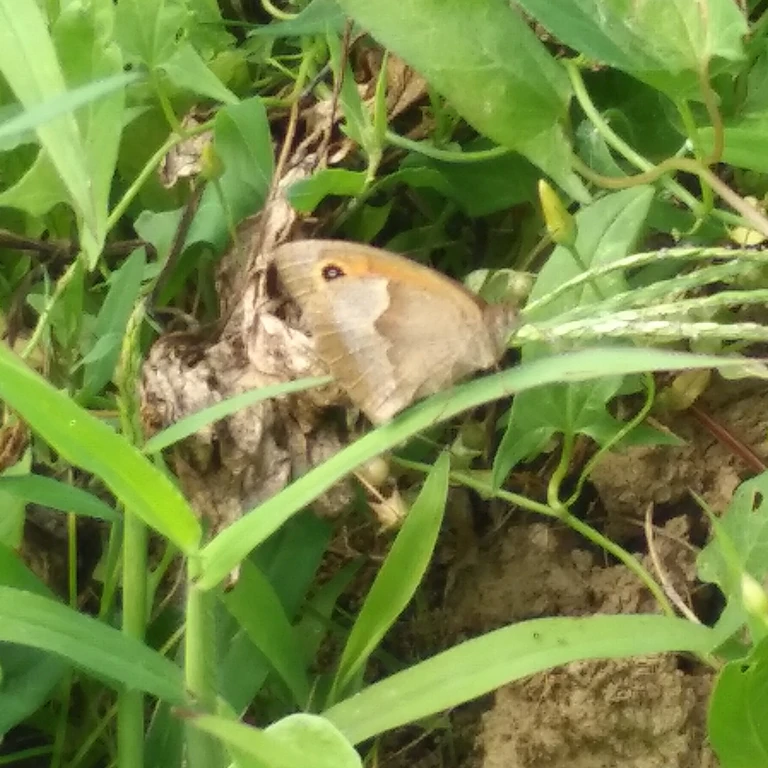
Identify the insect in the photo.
Maniola jurtina
